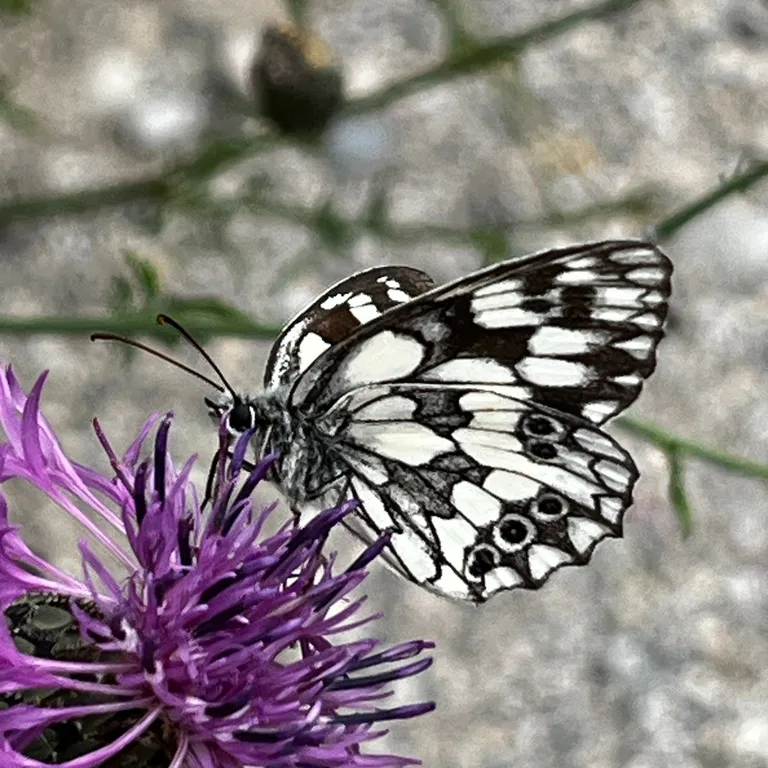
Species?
Melanargia galathea
